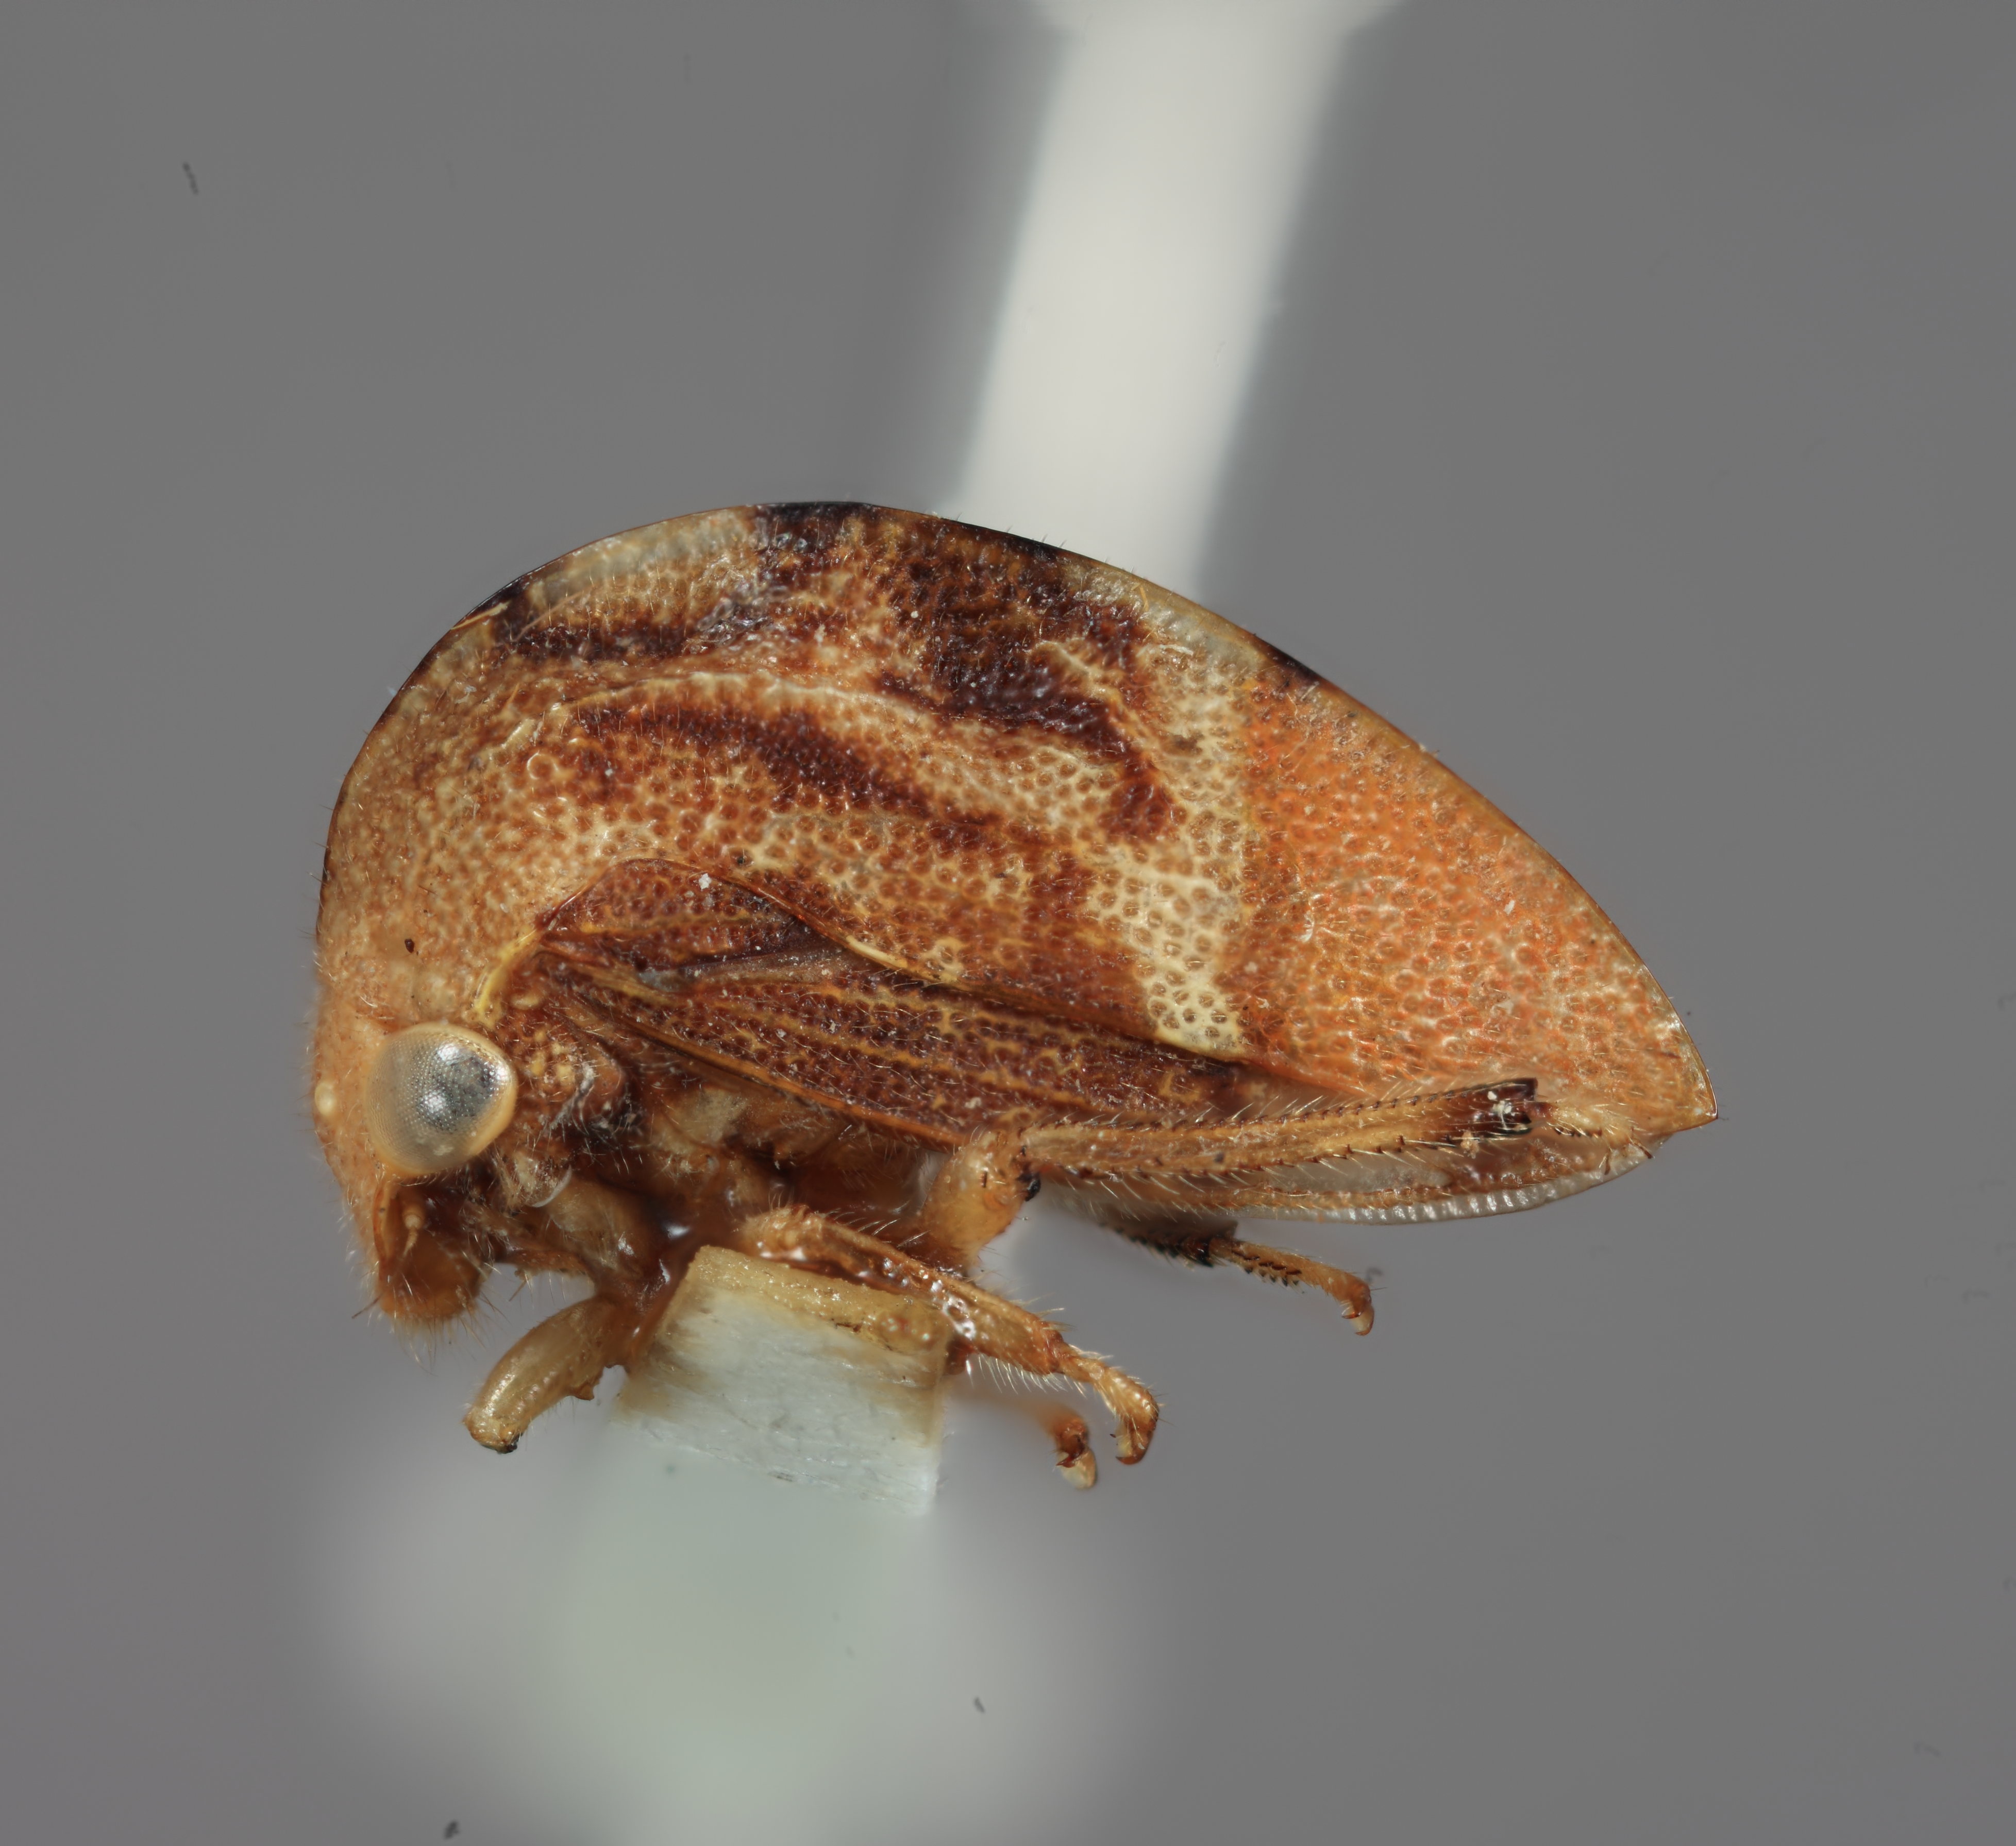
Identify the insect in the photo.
Amastris pacifica
